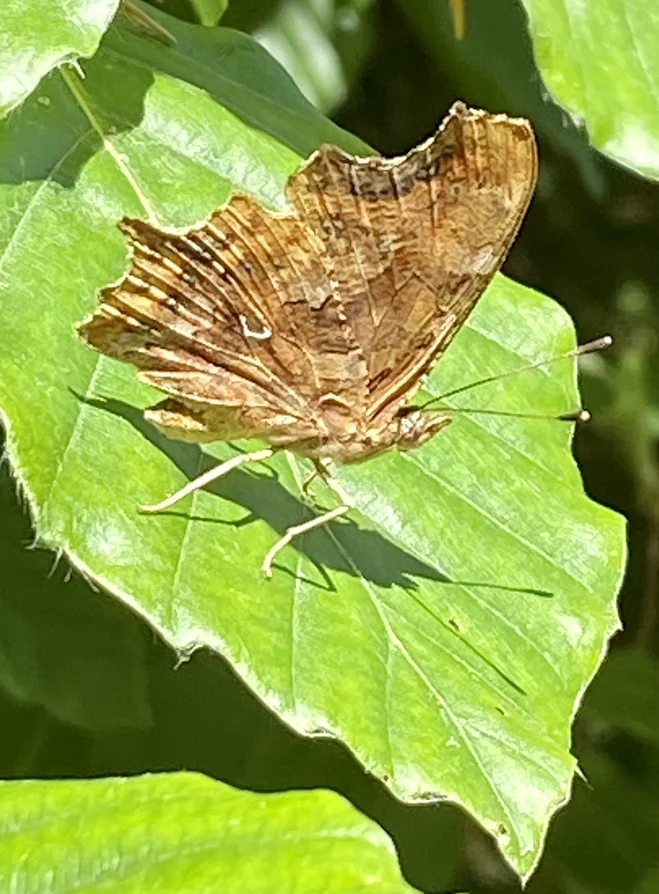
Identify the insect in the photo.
Polygonia c-album
